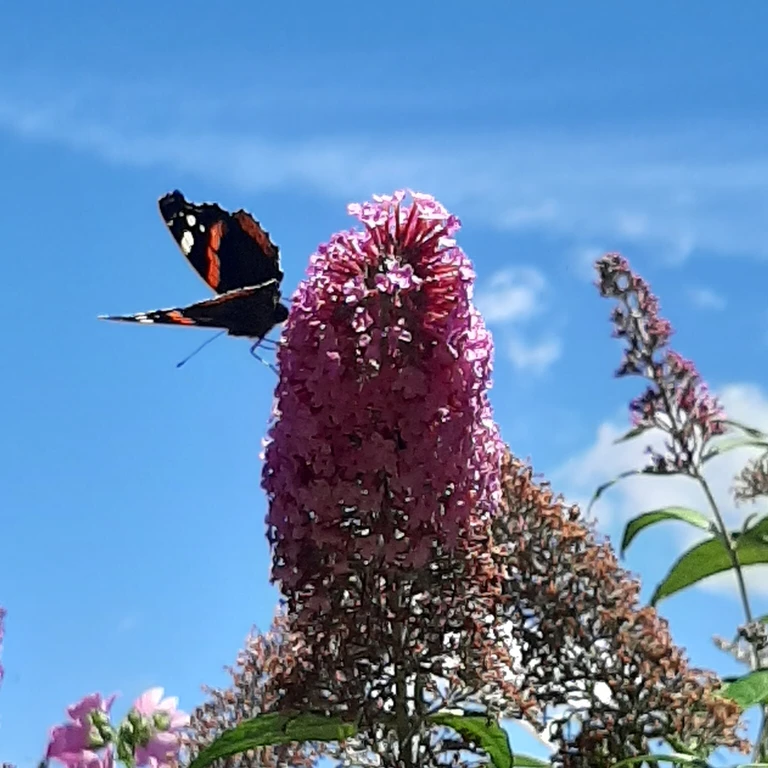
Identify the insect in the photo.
Vanessa atalanta
